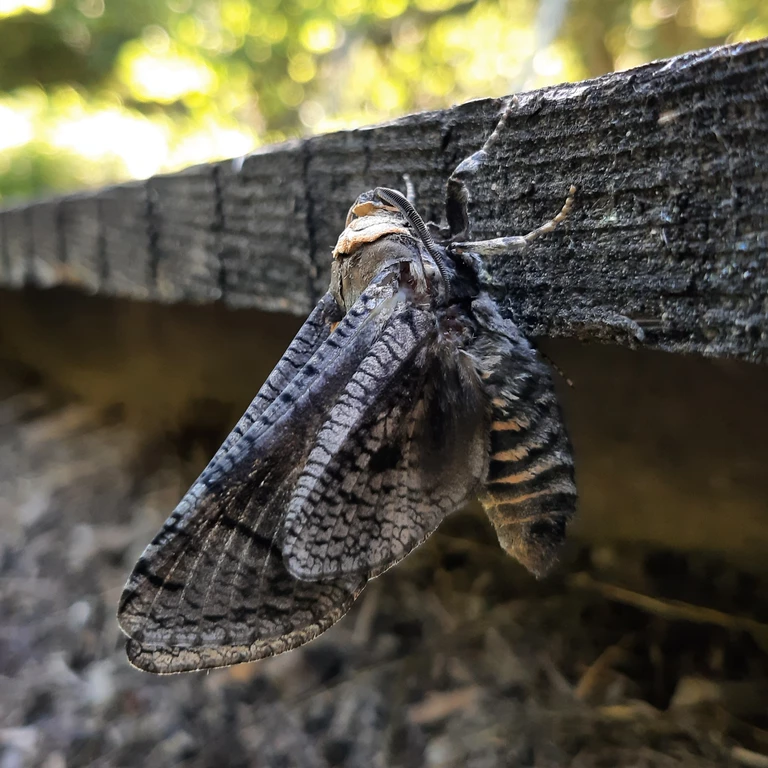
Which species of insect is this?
Cossus cossus
